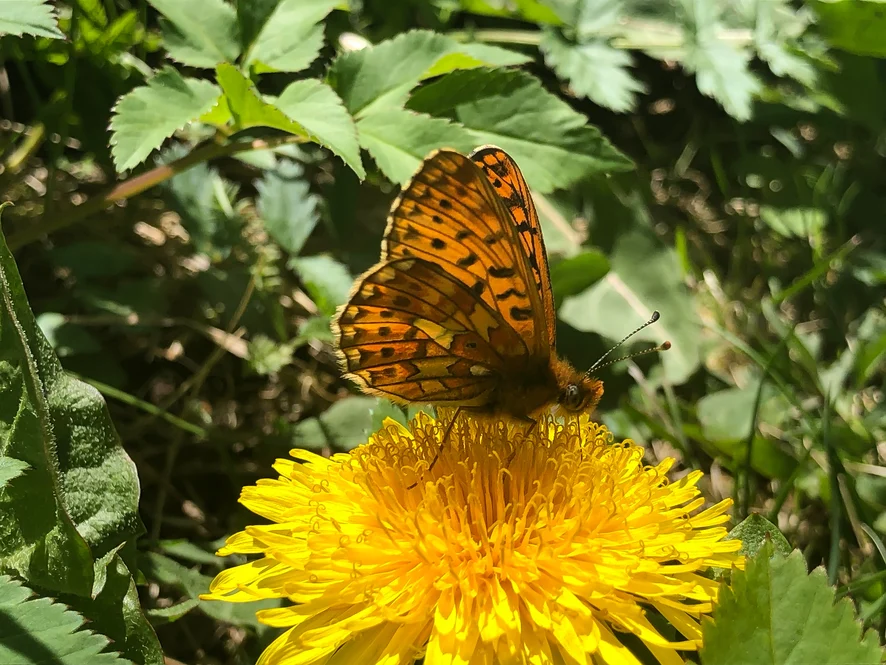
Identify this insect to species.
Boloria euphrosyne (also Clossiana euphrosyne)
